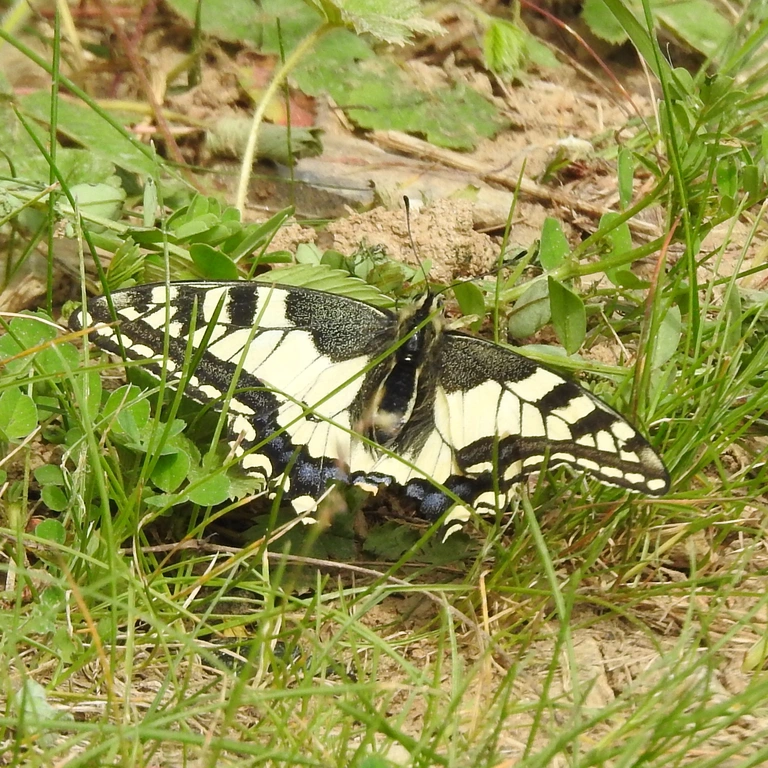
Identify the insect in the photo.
Papilio machaon
